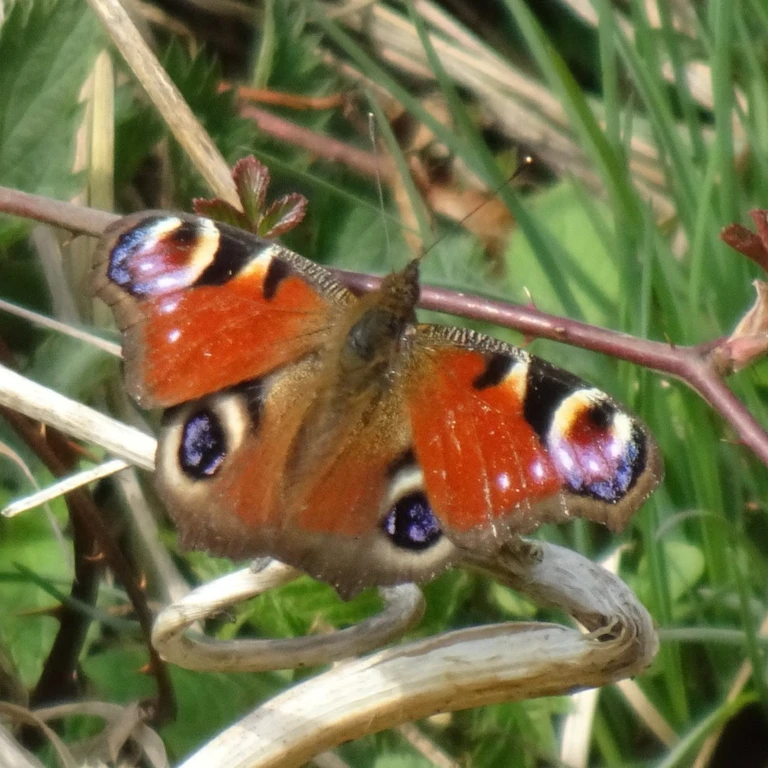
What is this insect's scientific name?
Aglais io
